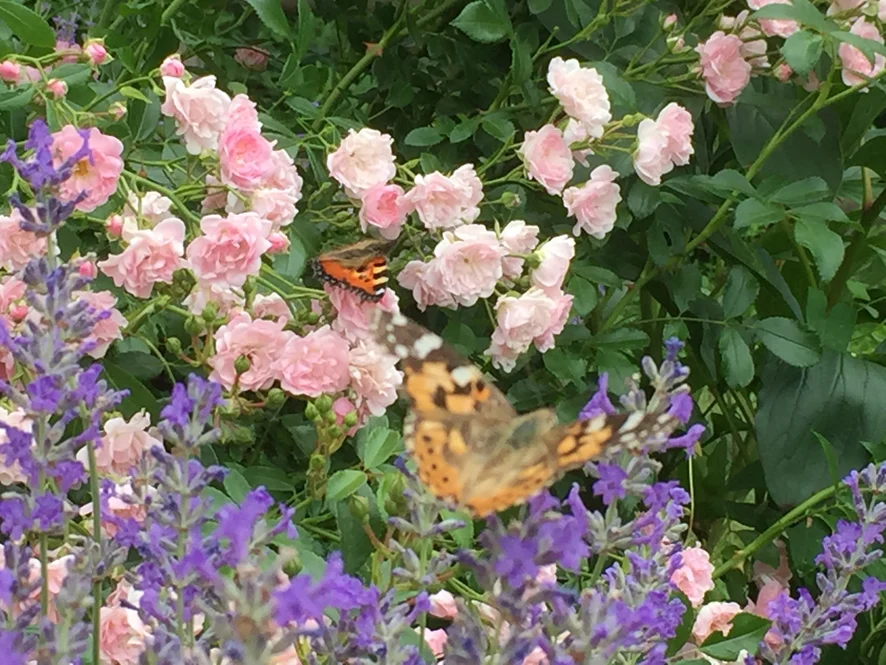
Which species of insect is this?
Vanessa cardui
